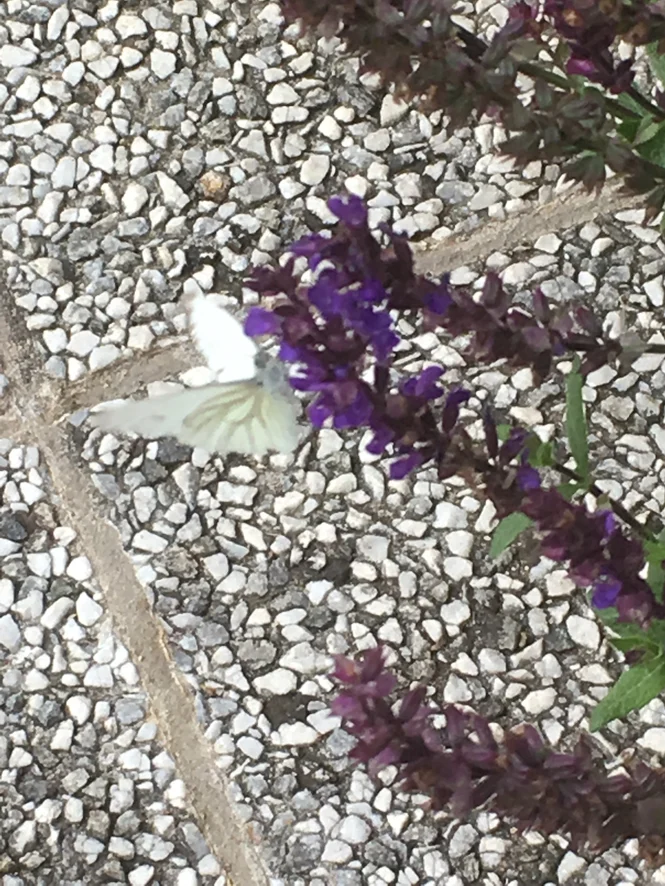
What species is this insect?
Pieris napi
